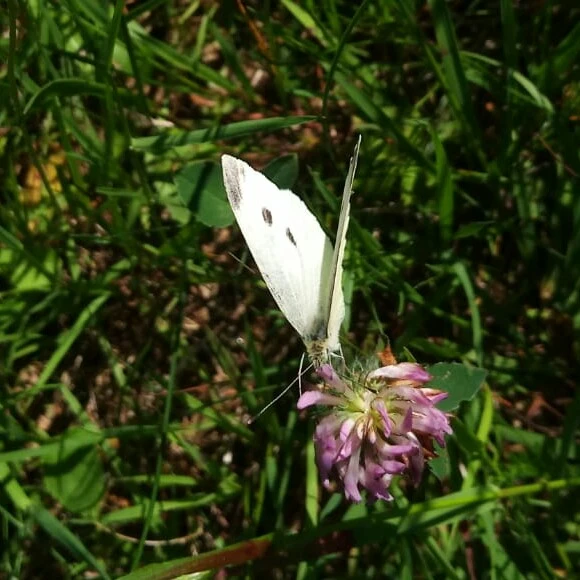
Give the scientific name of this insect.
Pieris rapae
